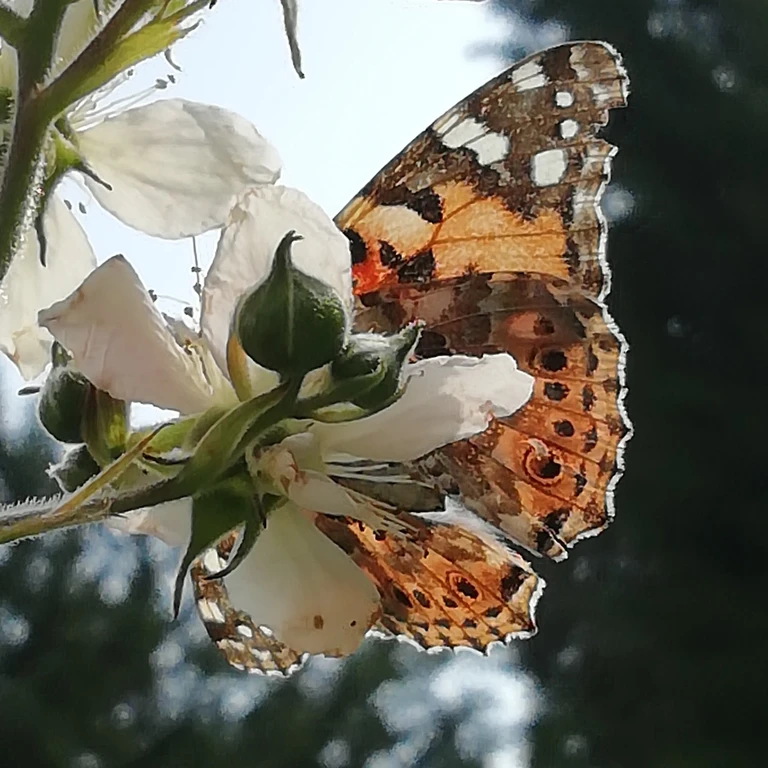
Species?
Vanessa cardui
